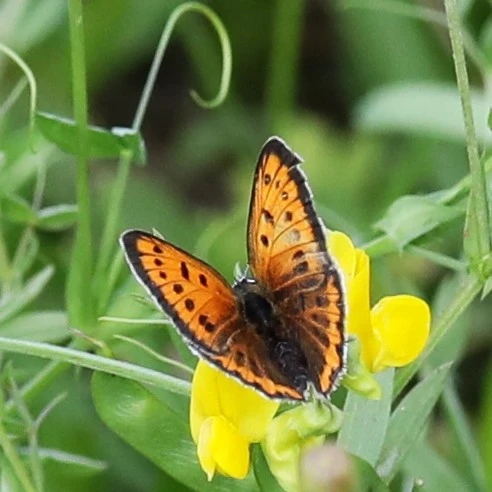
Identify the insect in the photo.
Lycaena dispar
